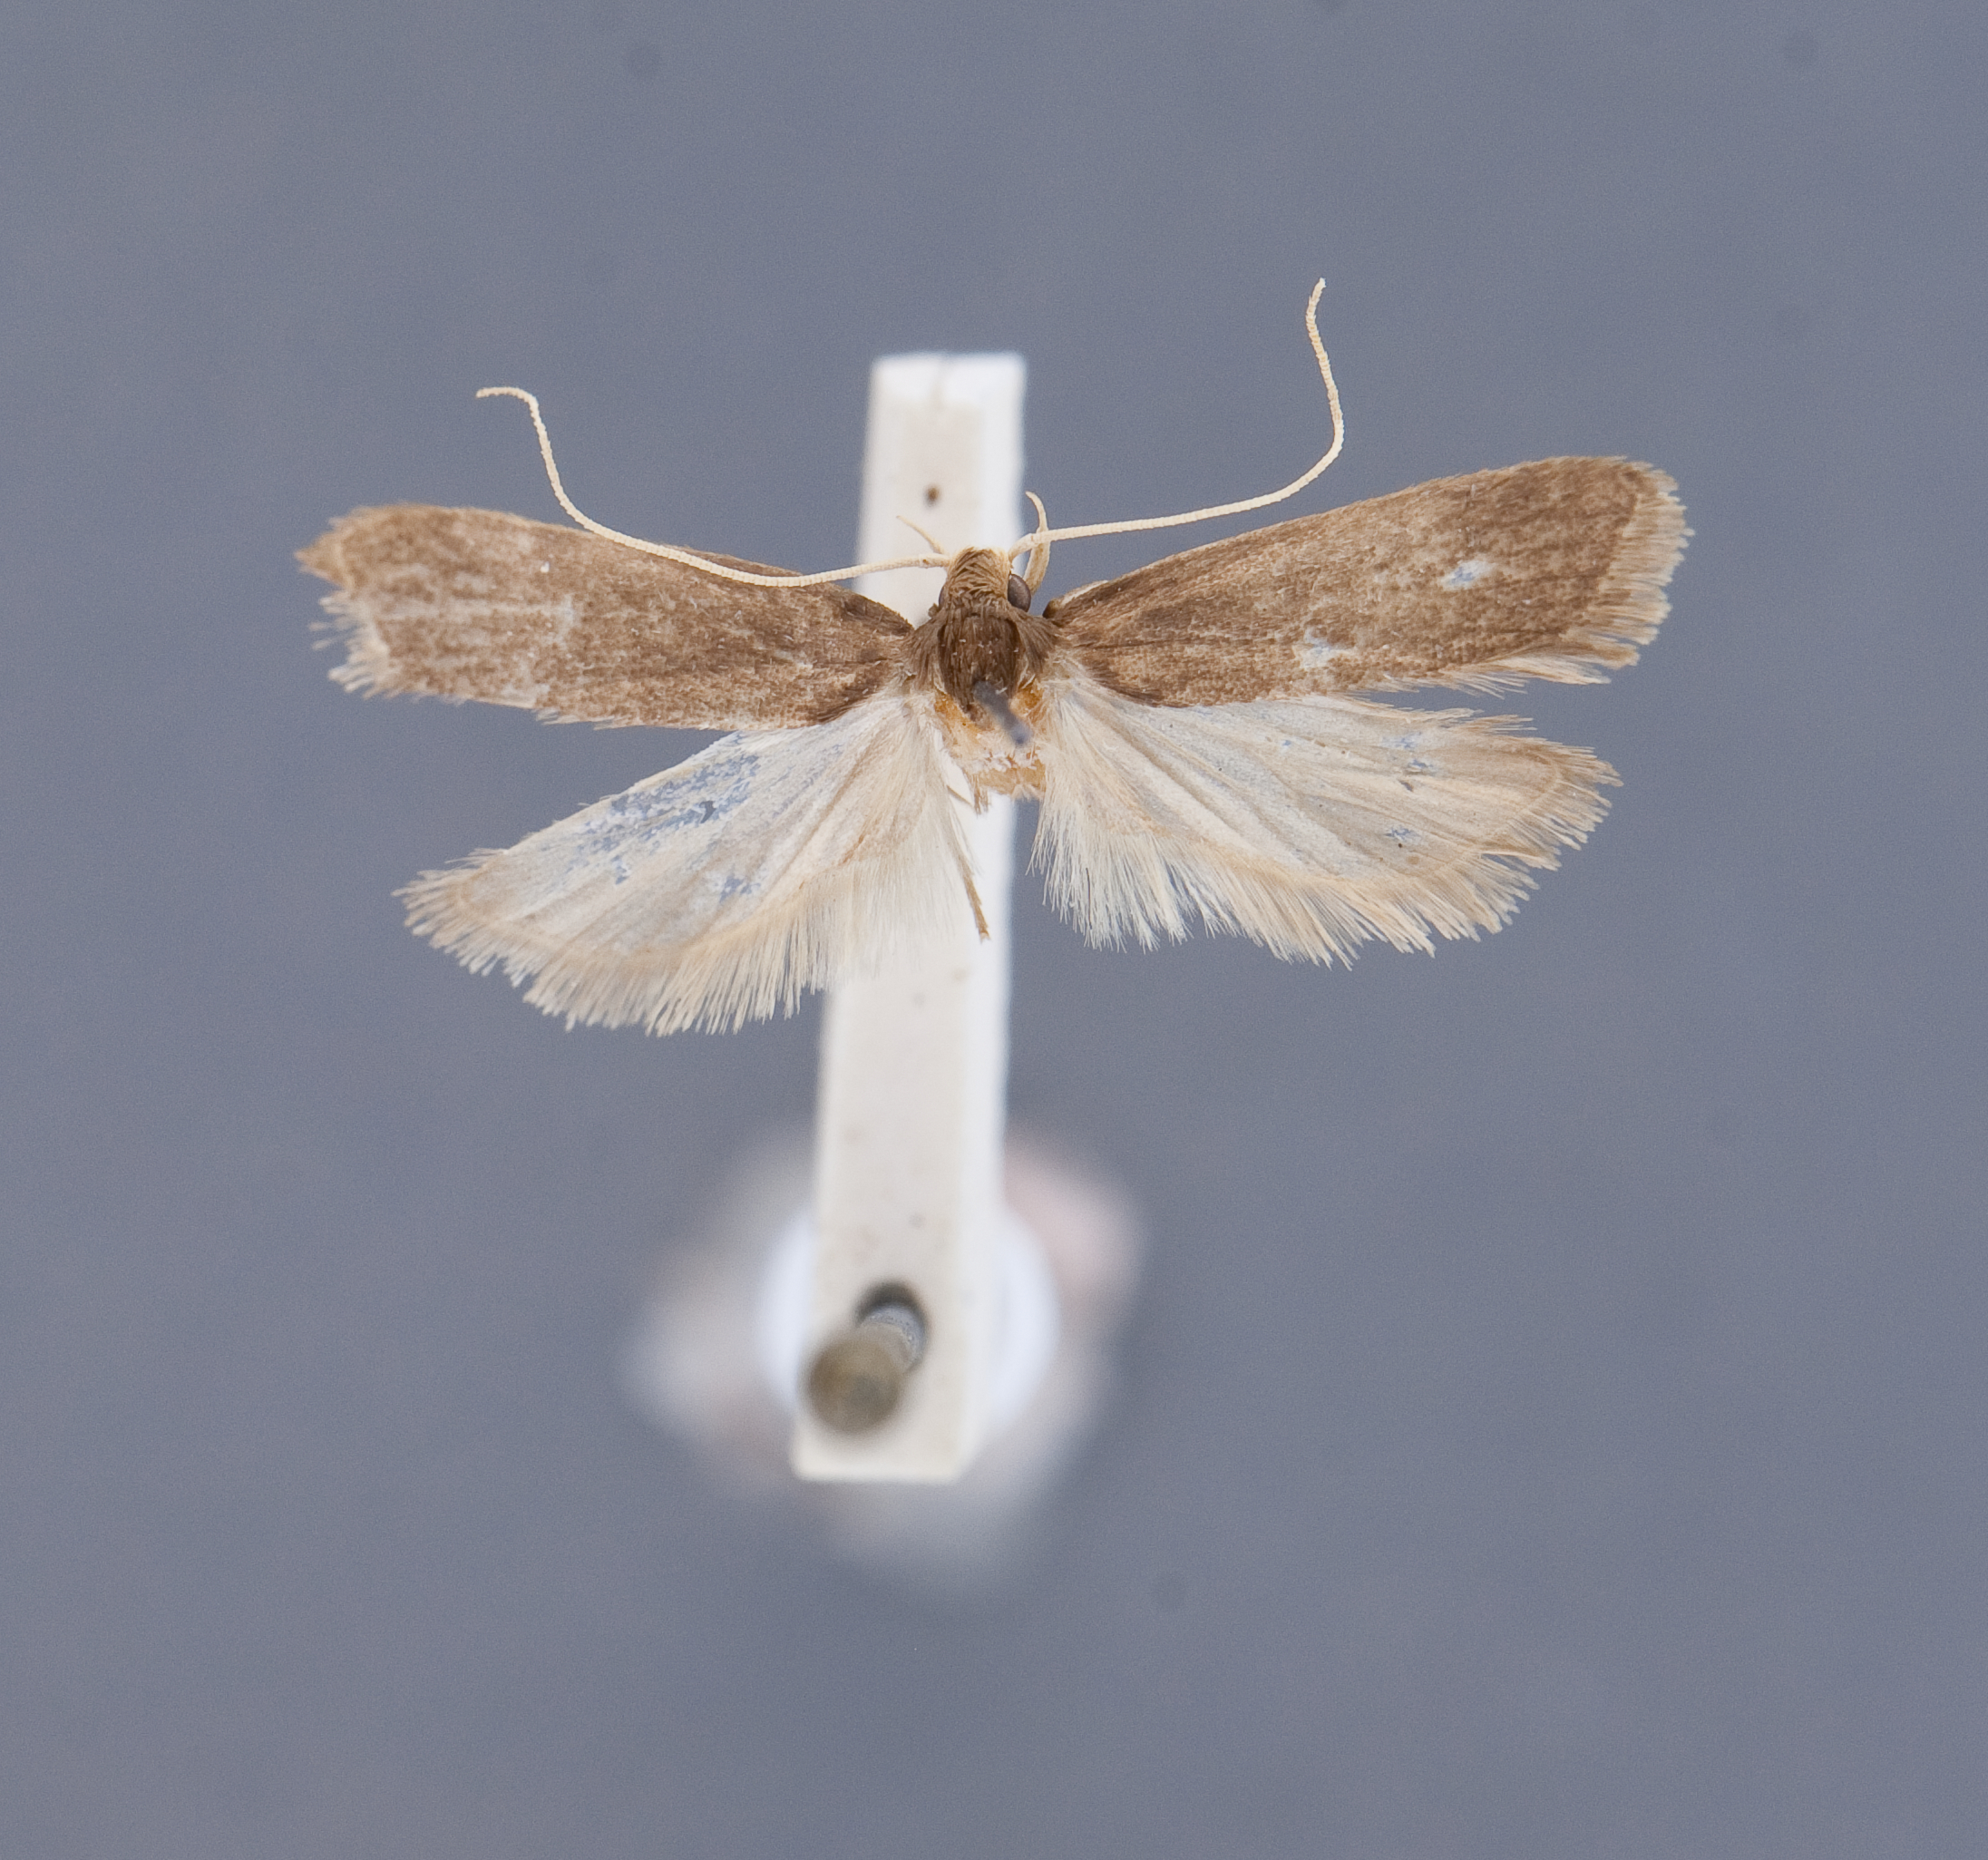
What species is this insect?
Homaloxestis baibarensis
